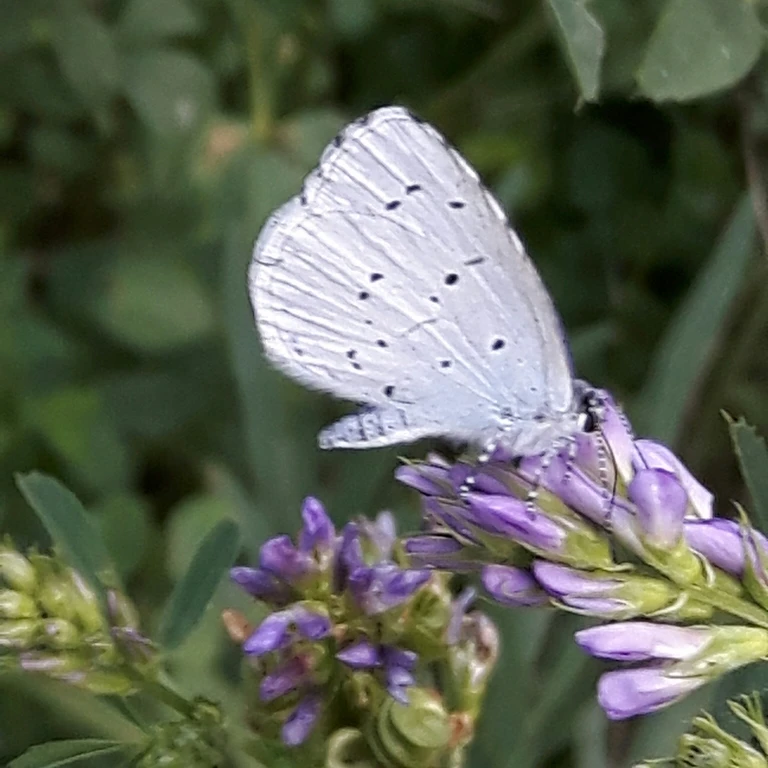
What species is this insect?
Celastrina argiolus
